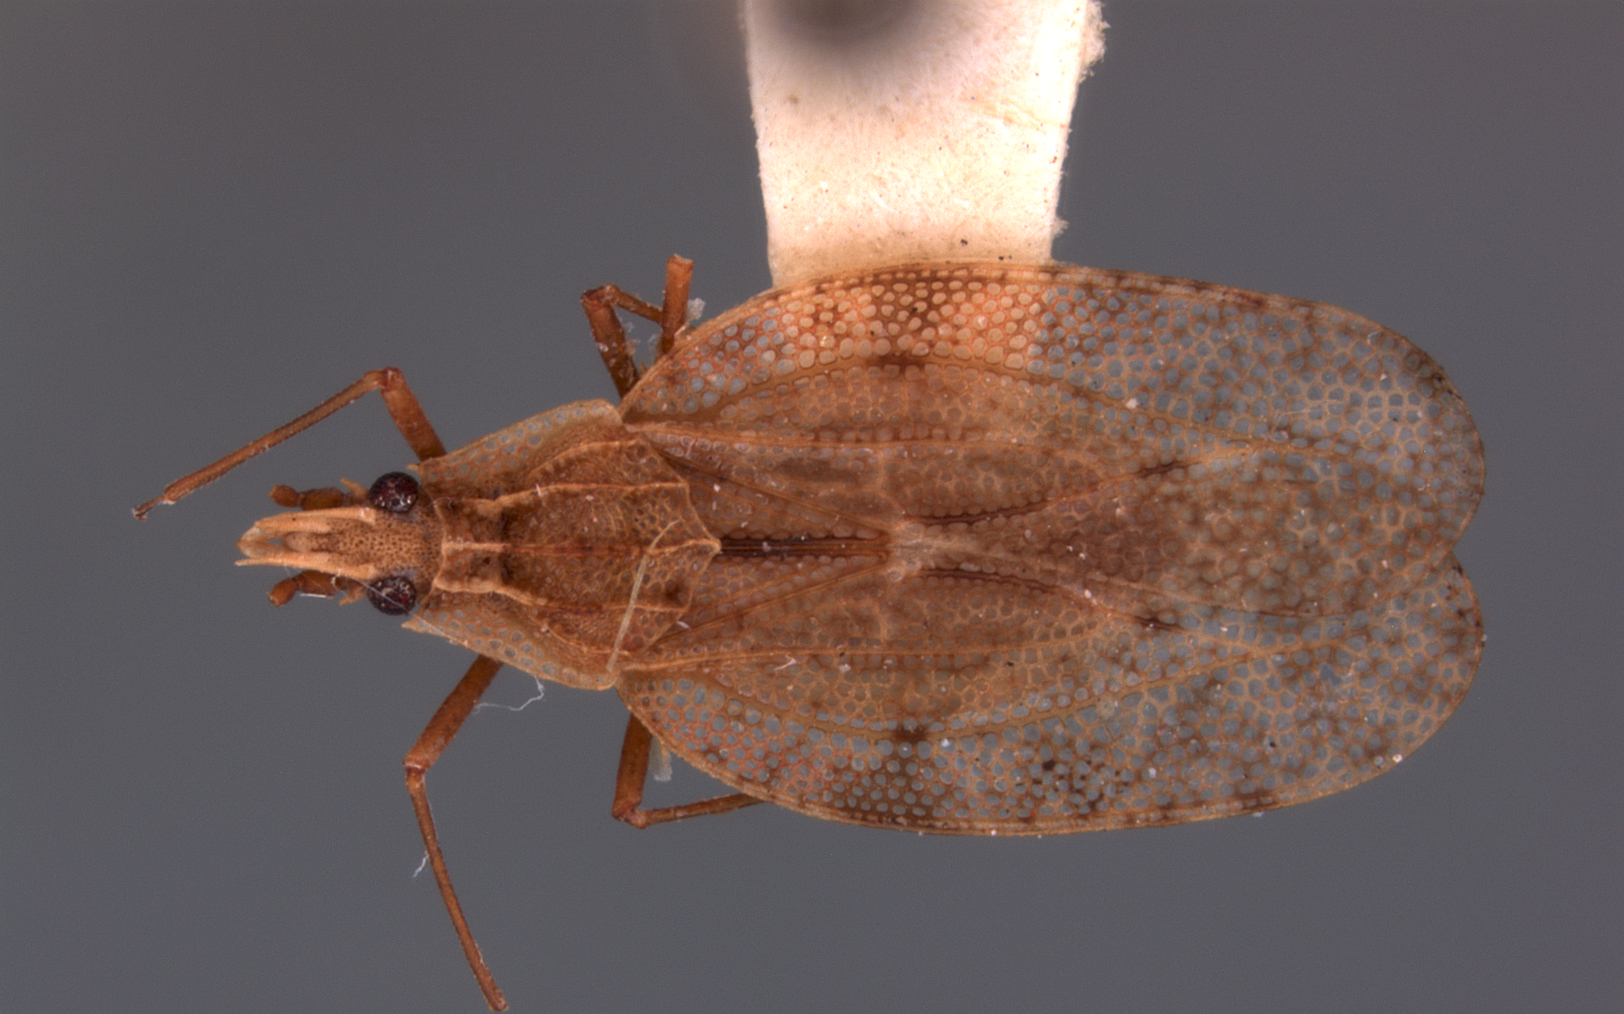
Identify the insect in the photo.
Cantacader laratanus
